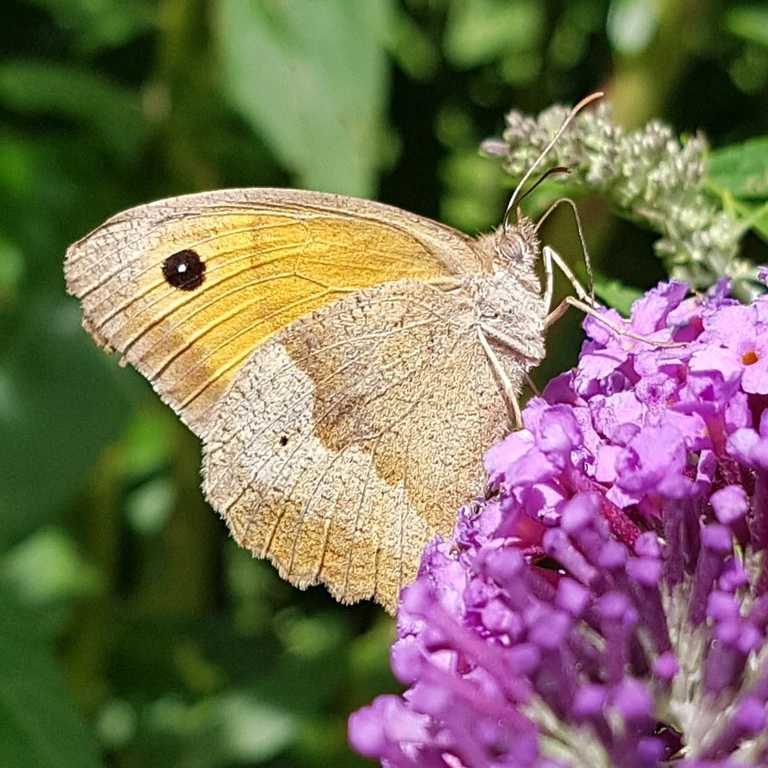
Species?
Maniola jurtina
